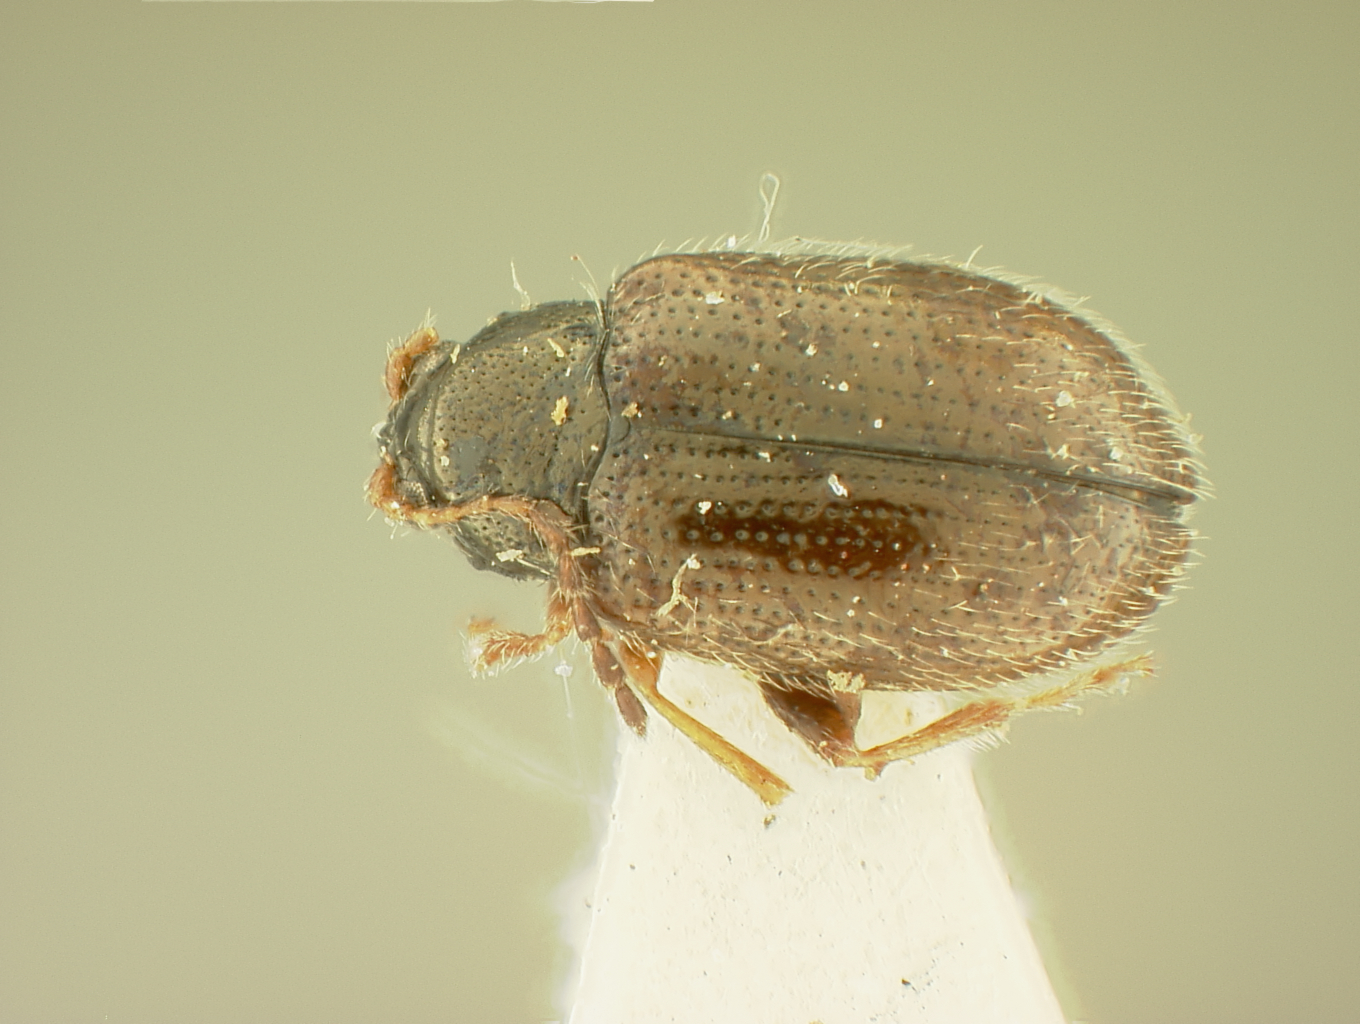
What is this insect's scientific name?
Epitrix weyrauchi
